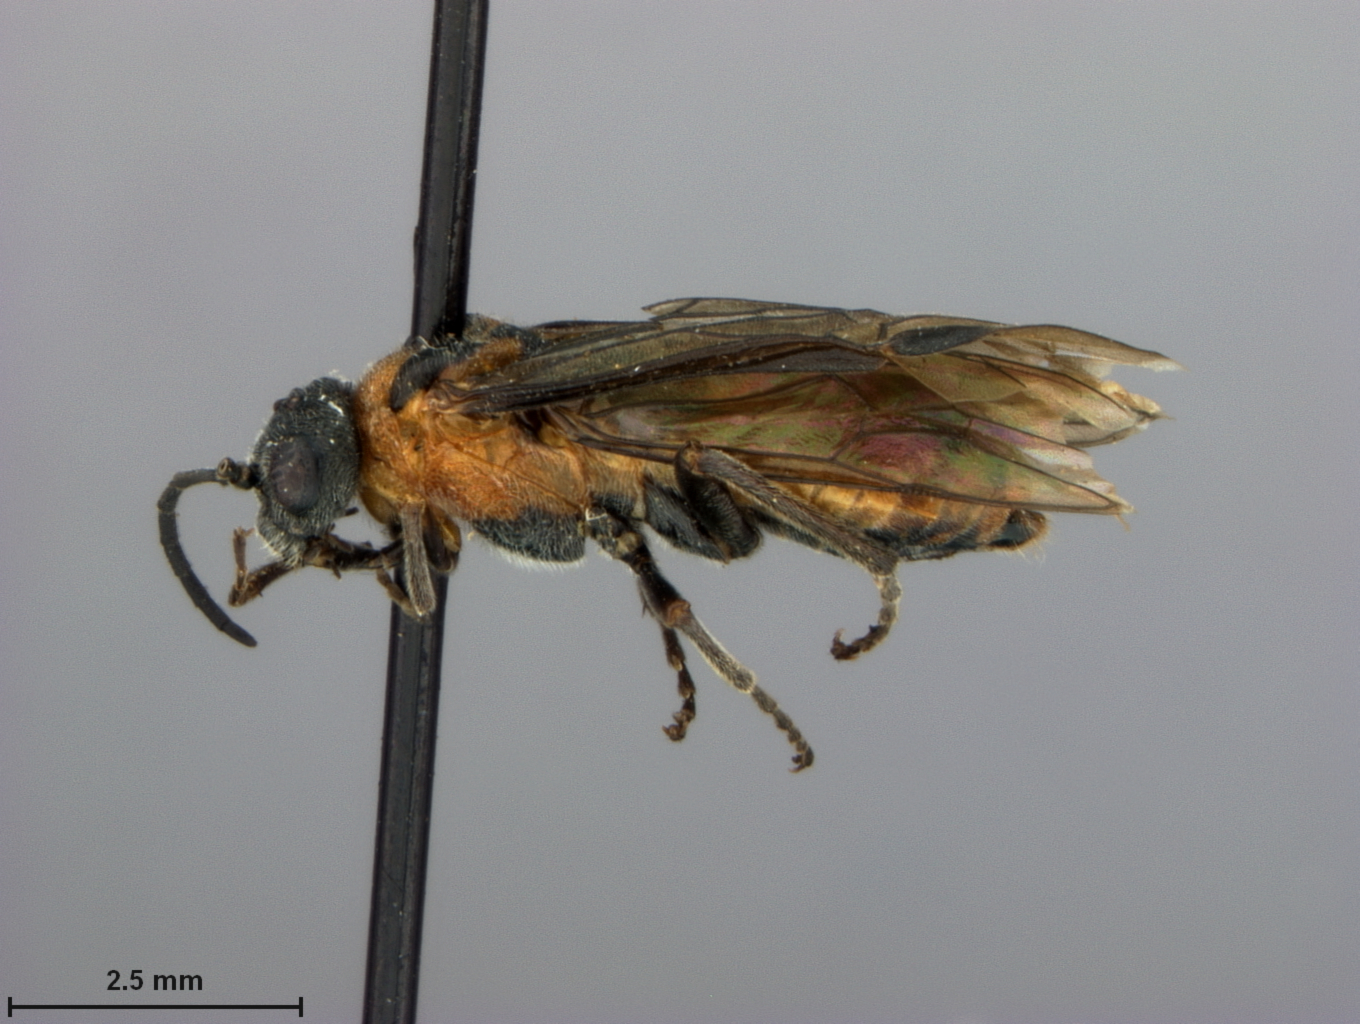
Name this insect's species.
Dolerus acer
